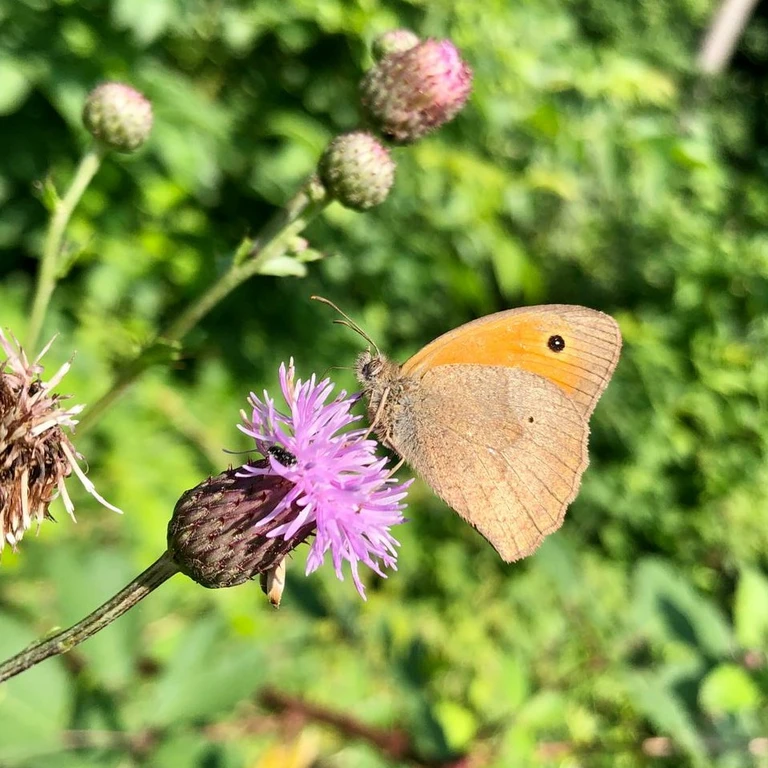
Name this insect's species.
Maniola jurtina
